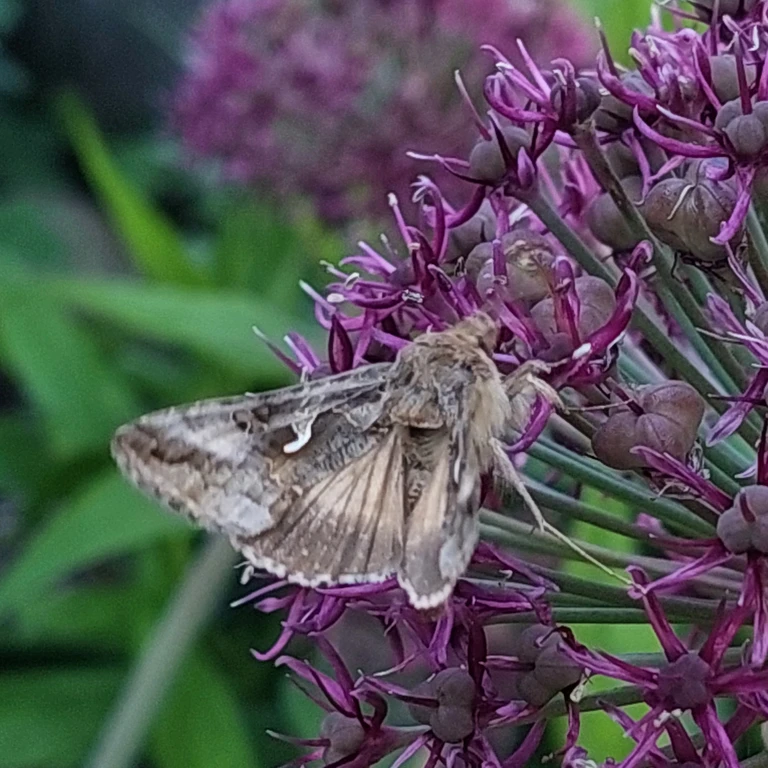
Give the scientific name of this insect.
Autographa gamma
